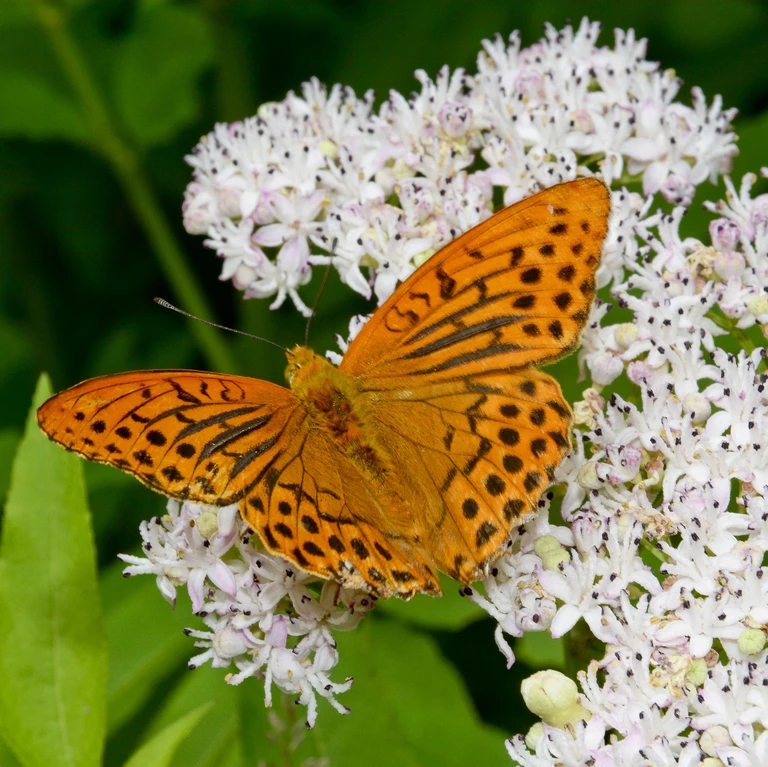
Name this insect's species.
Argynnis paphia
